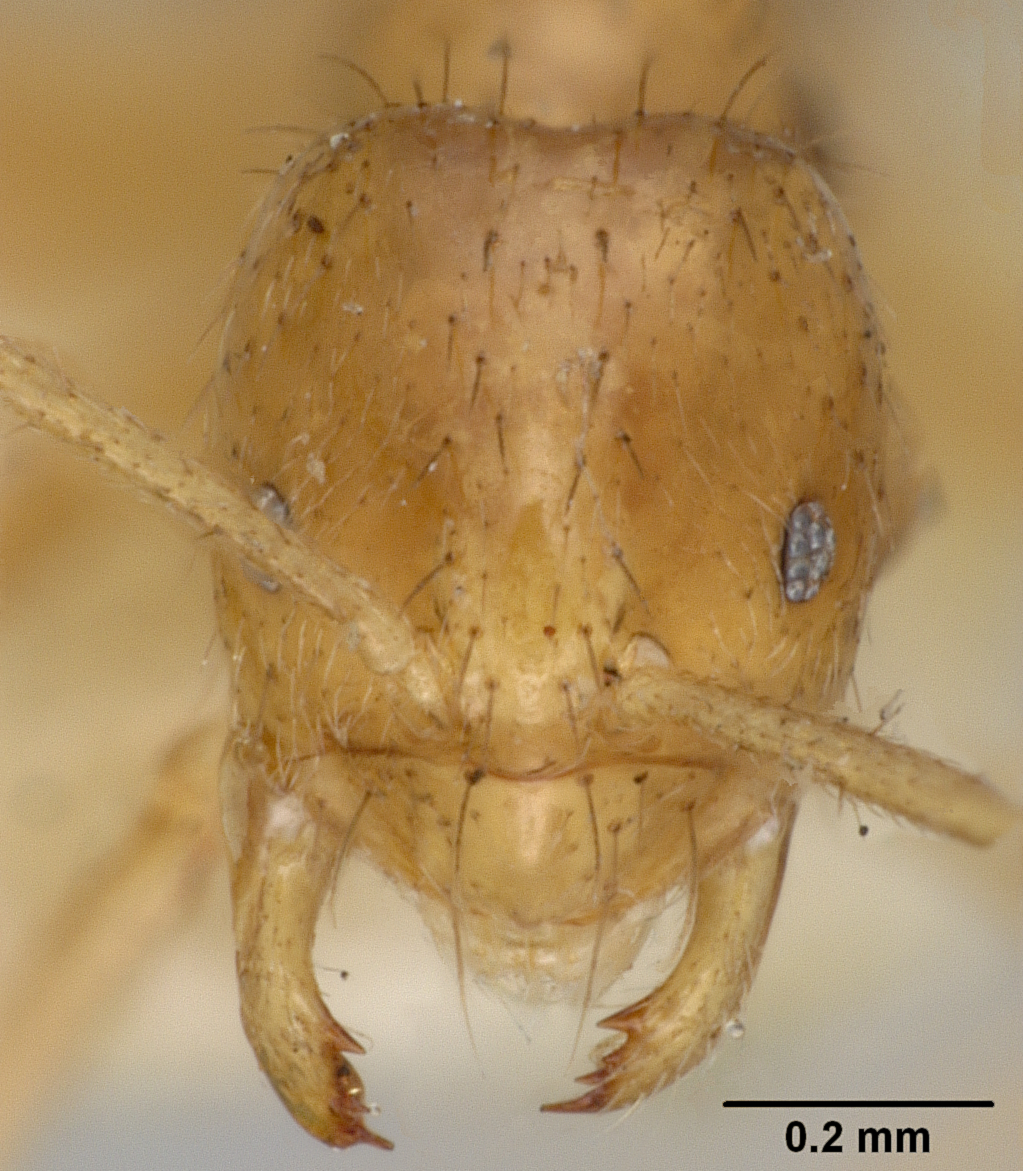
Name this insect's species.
Prenolepis vitiensis
